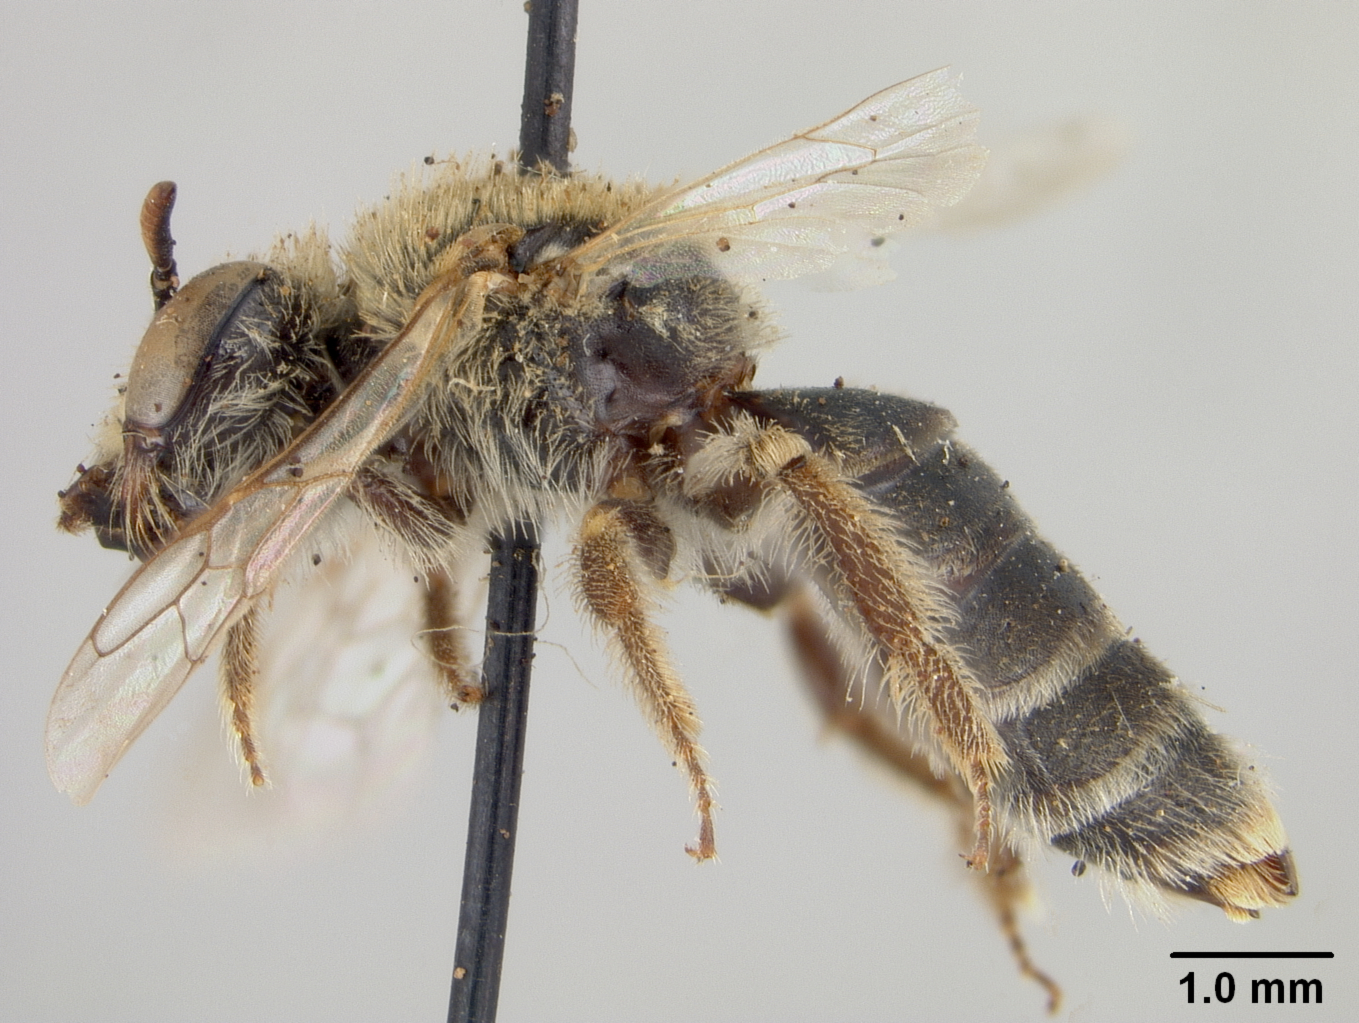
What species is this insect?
Calliopsis coloratipes
